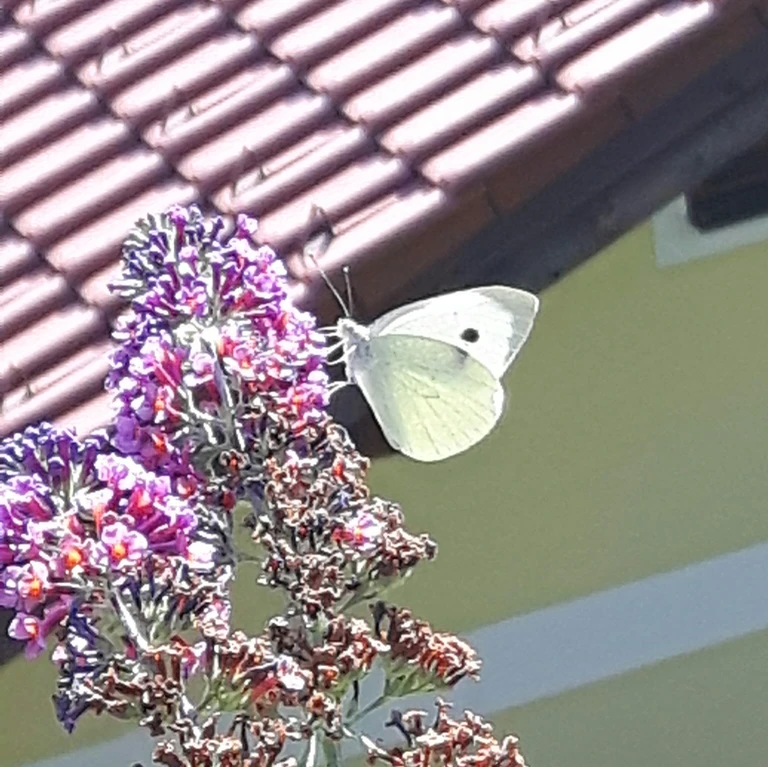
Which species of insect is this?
Pieris brassicae
